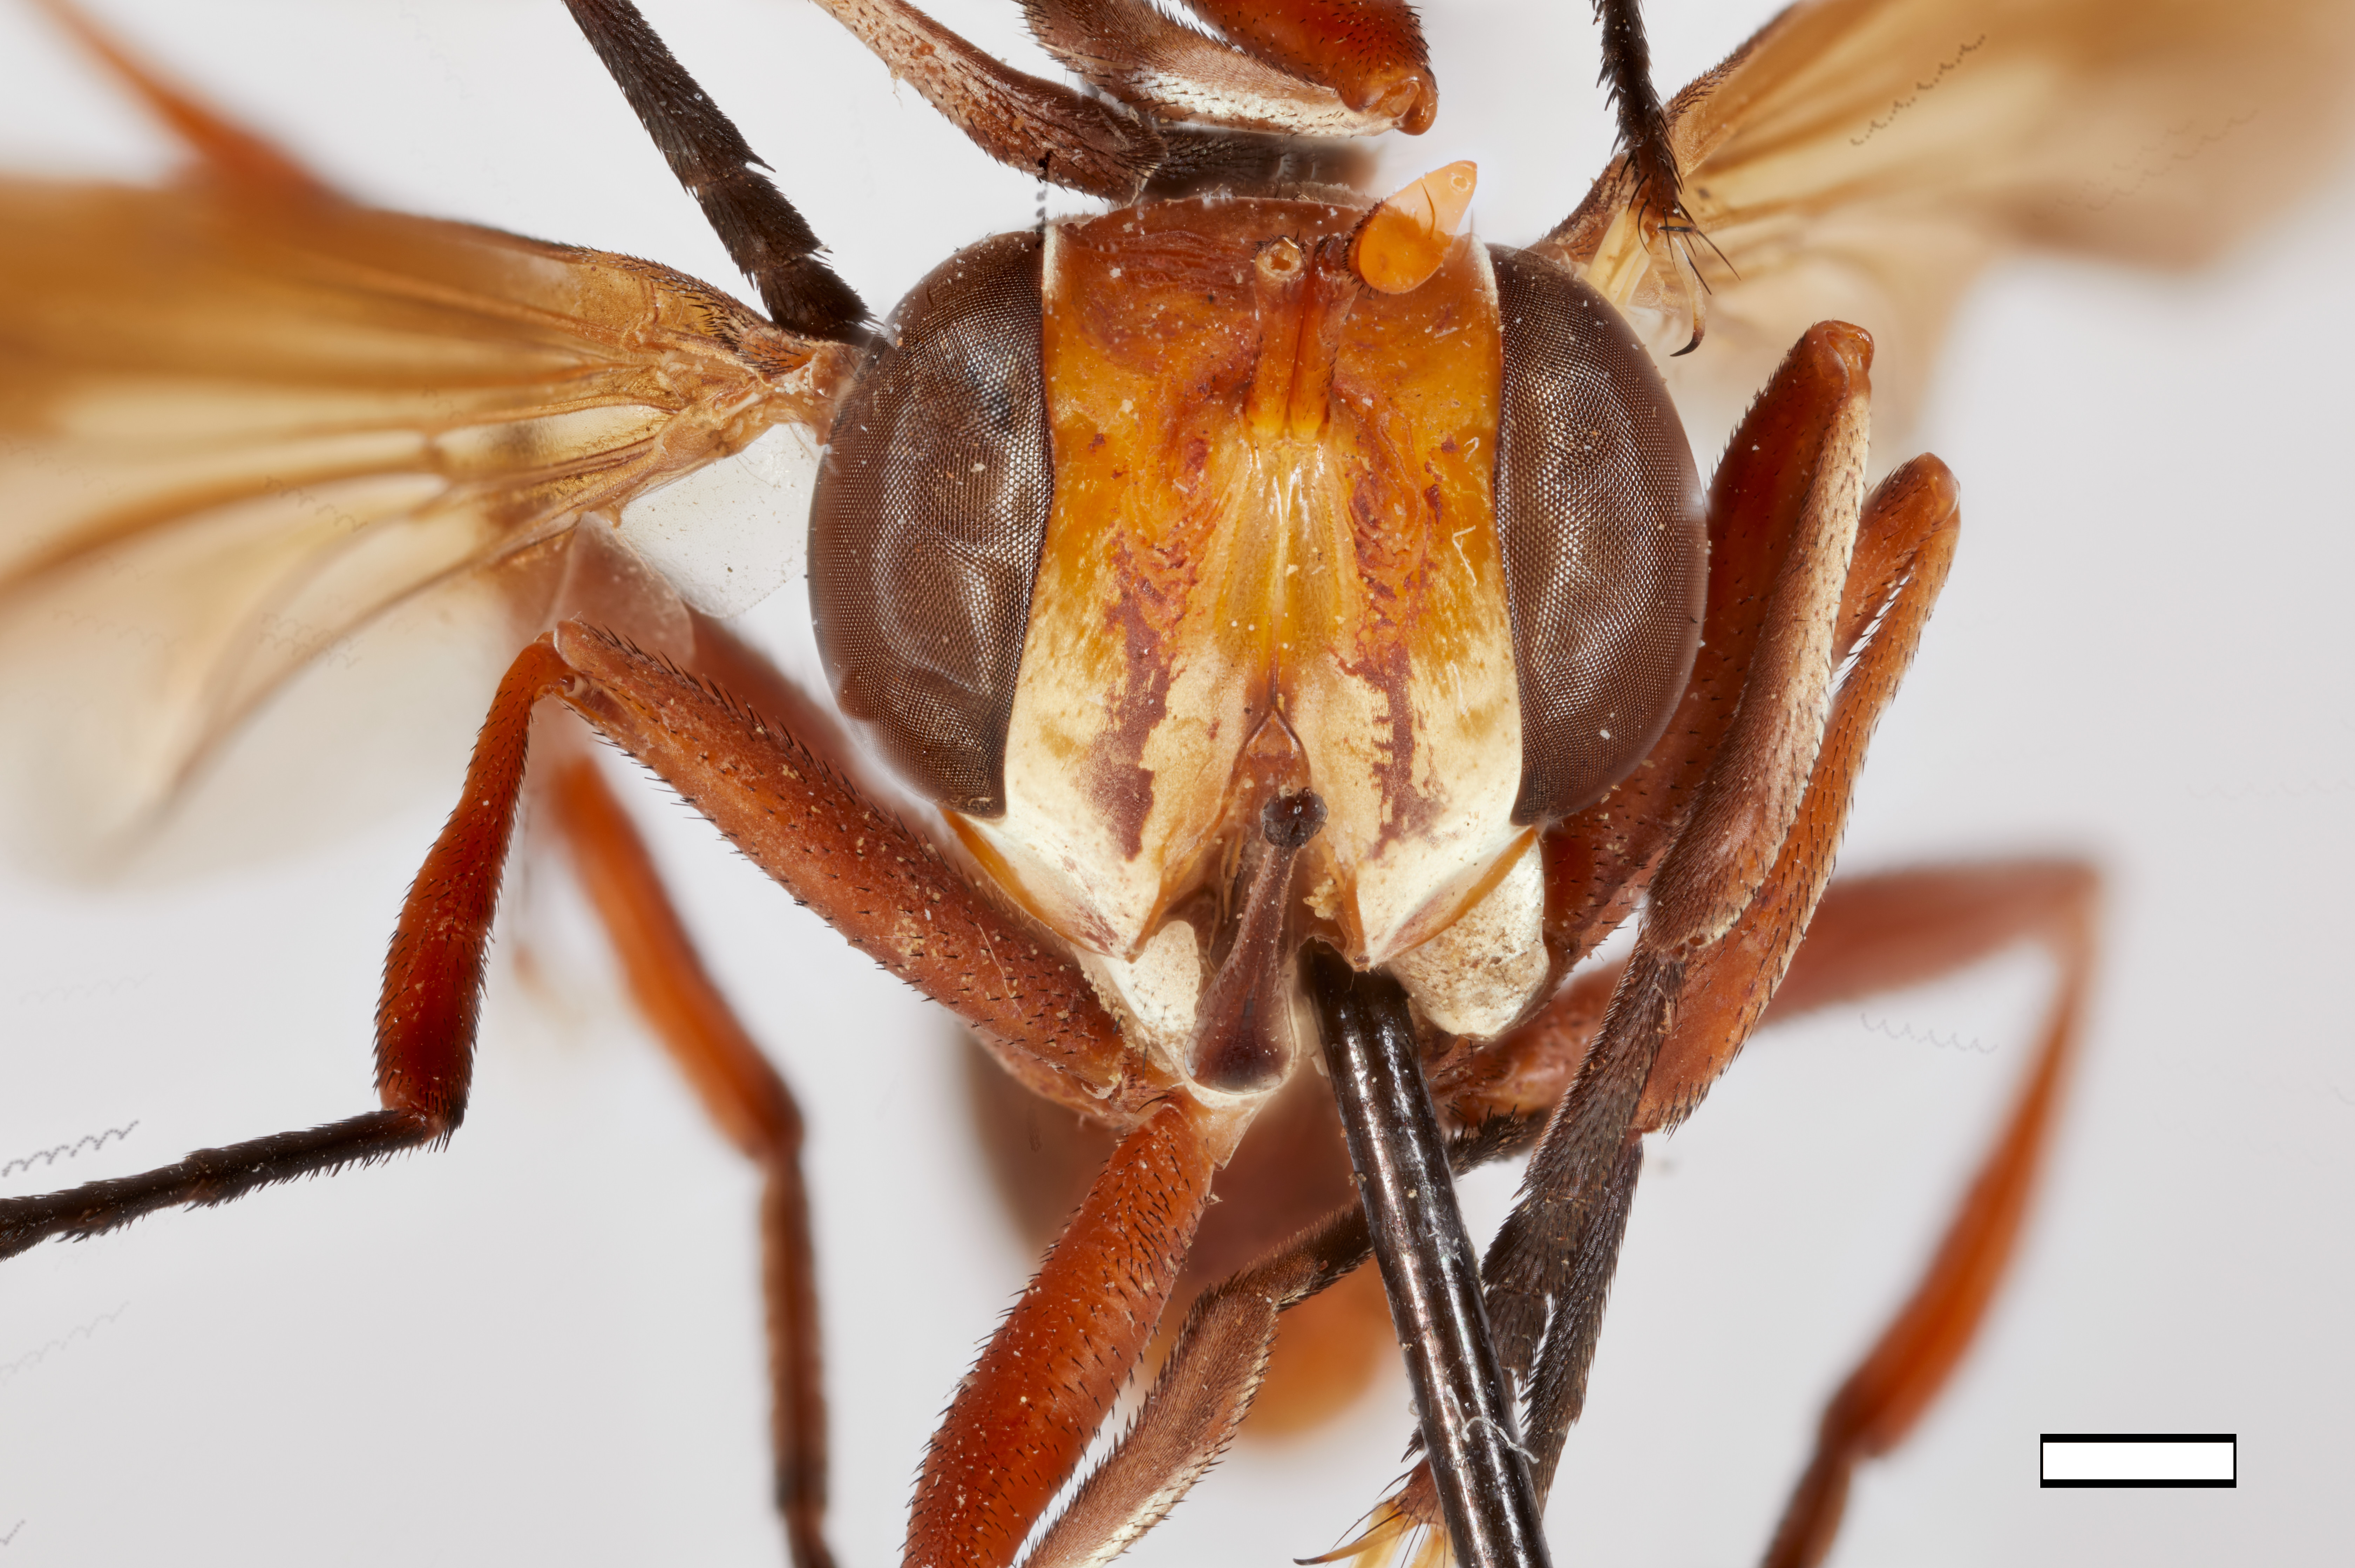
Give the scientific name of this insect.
Conops australianus
